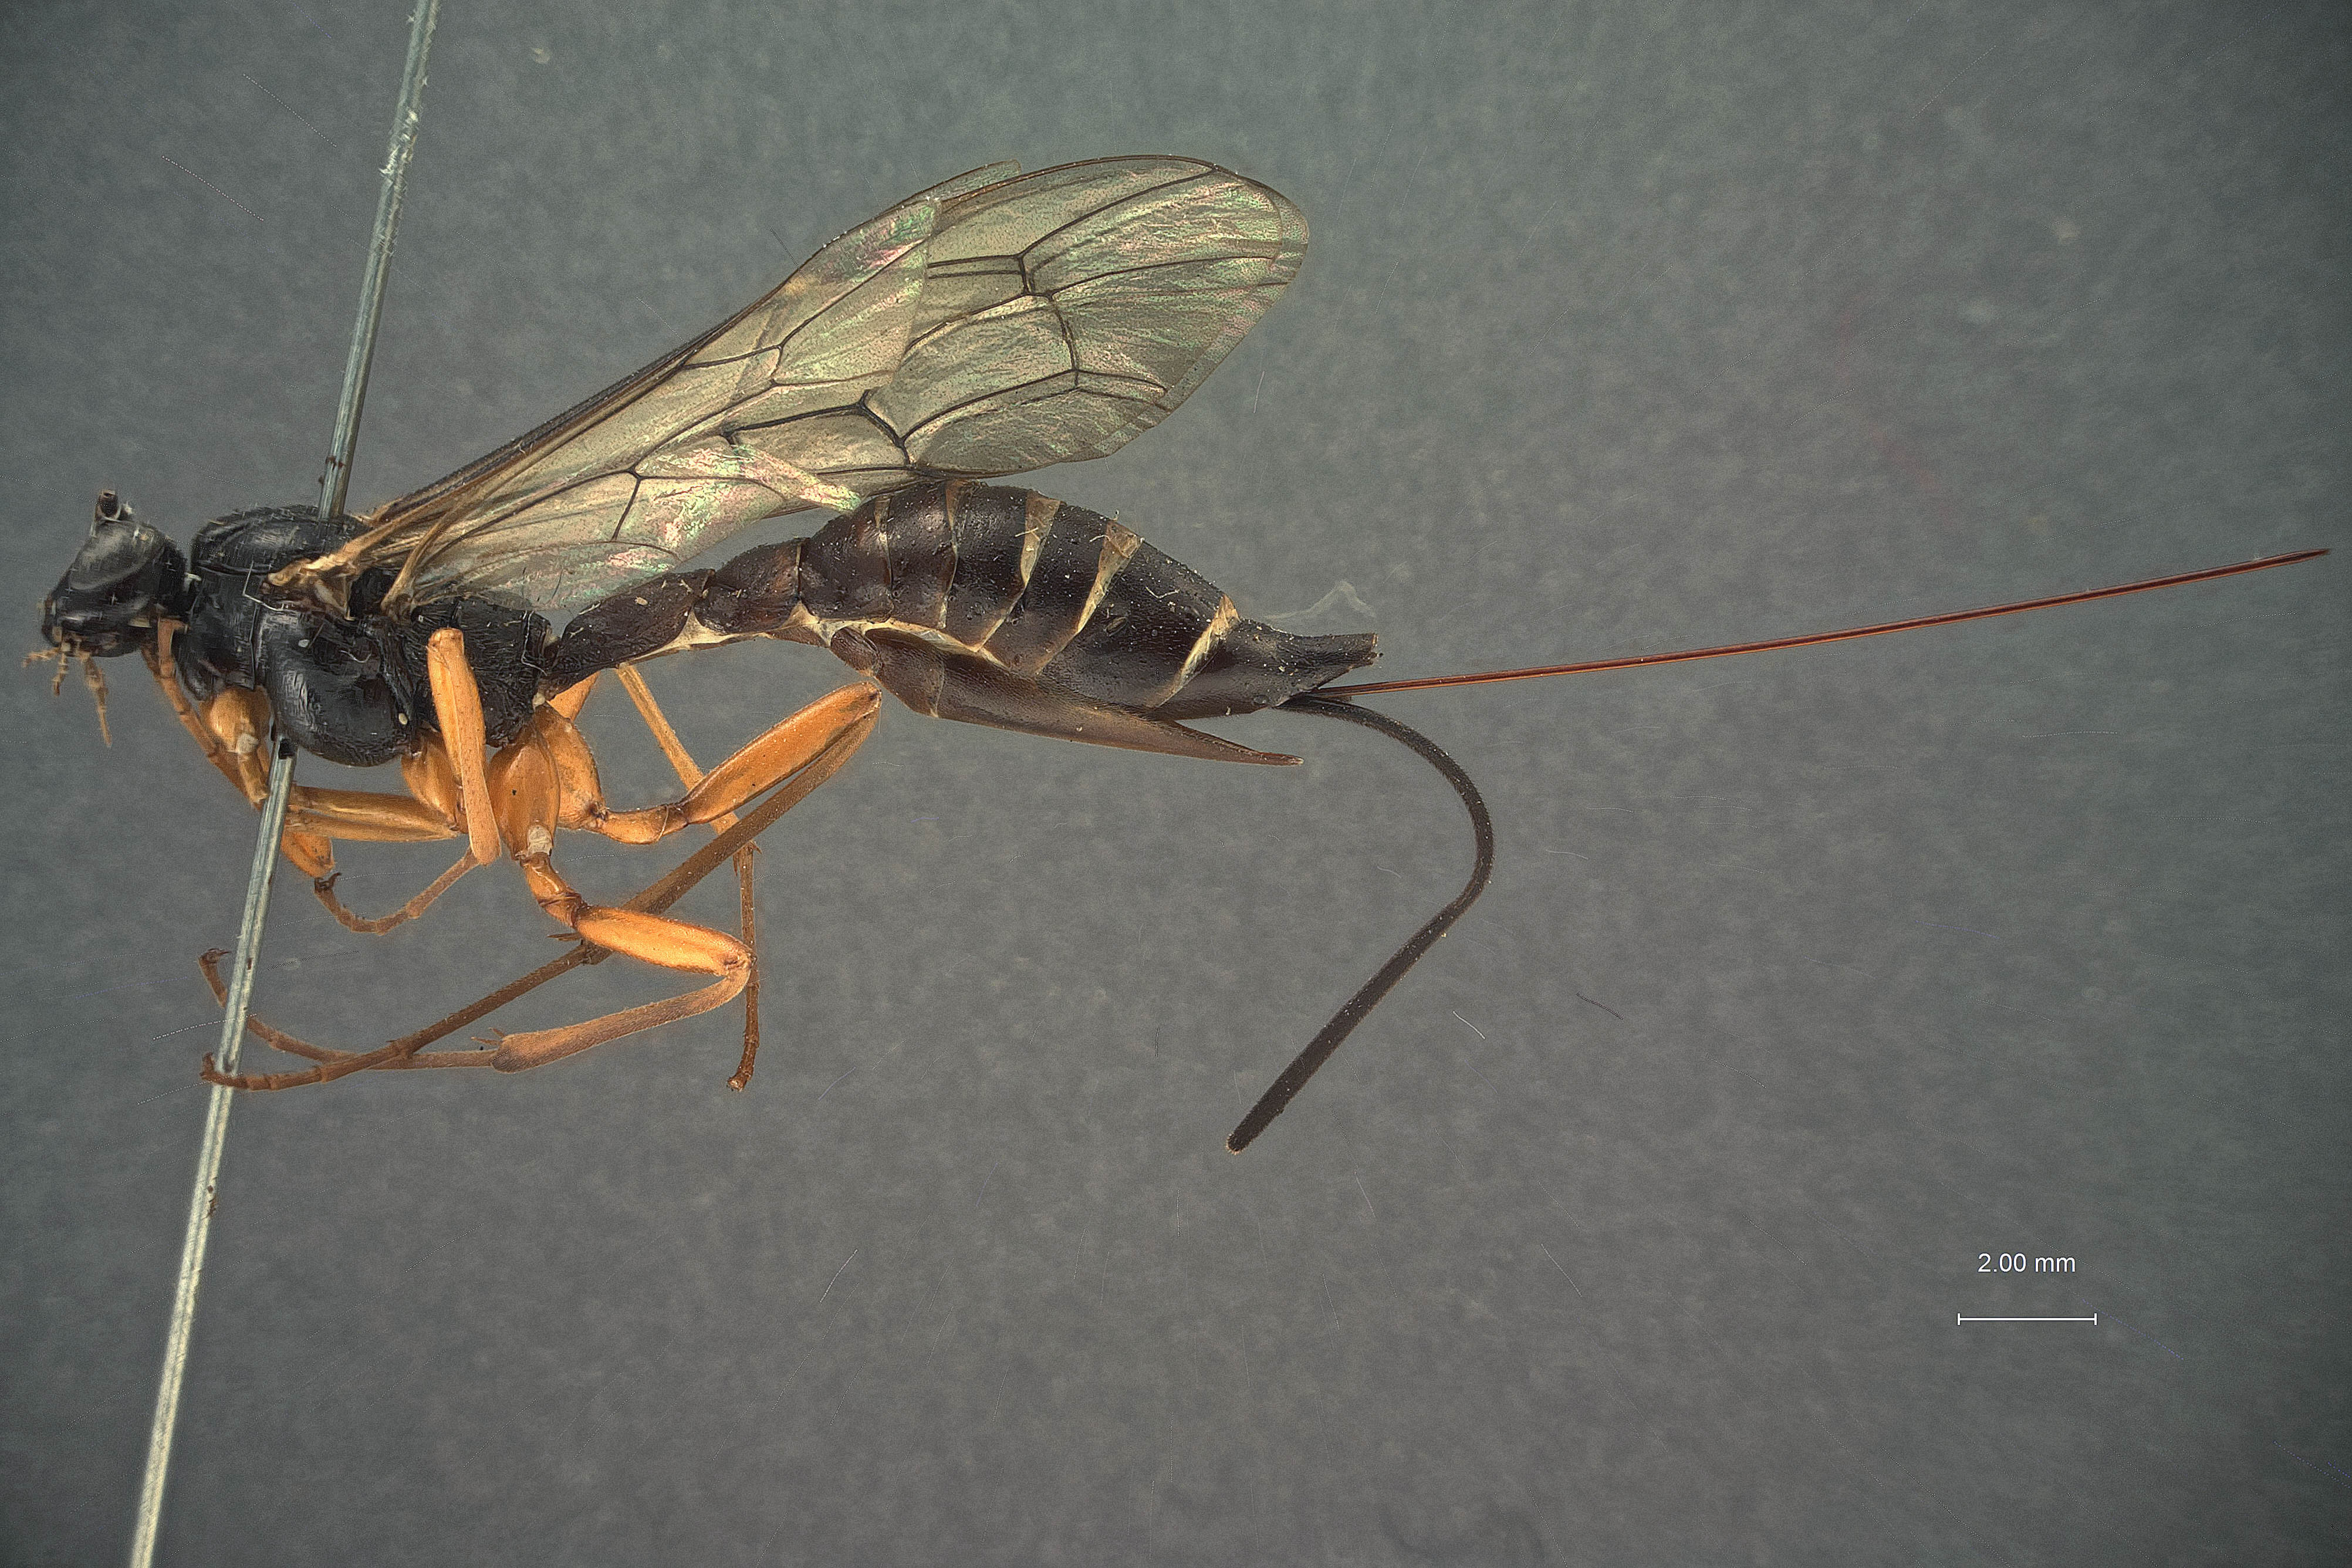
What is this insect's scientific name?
Coleocentrus niger
